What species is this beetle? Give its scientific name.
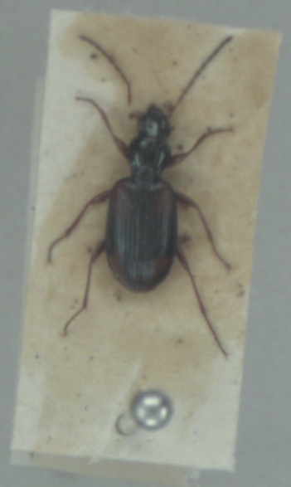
Bembidion fluviatile
